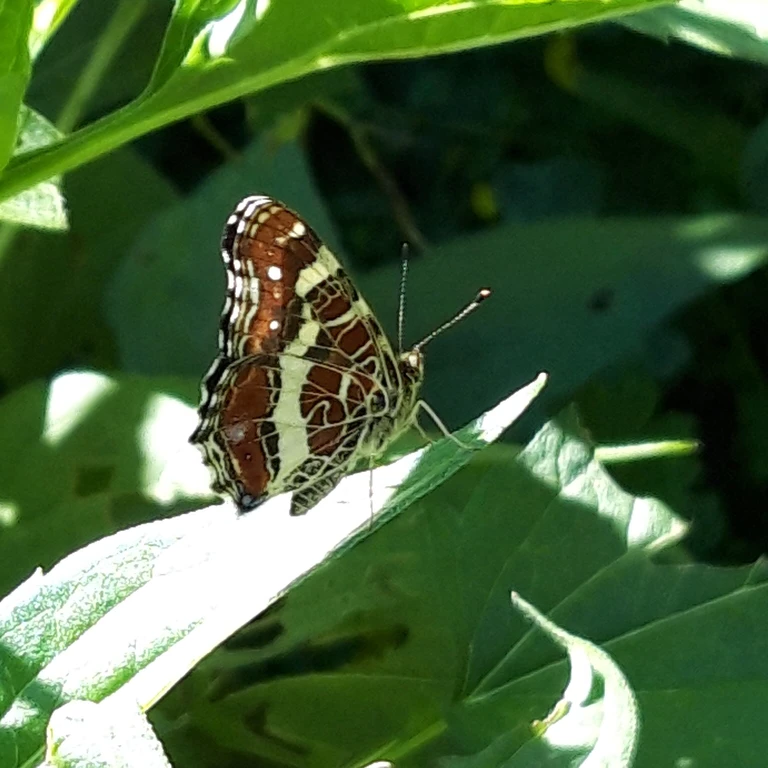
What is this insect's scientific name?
Araschnia levana
